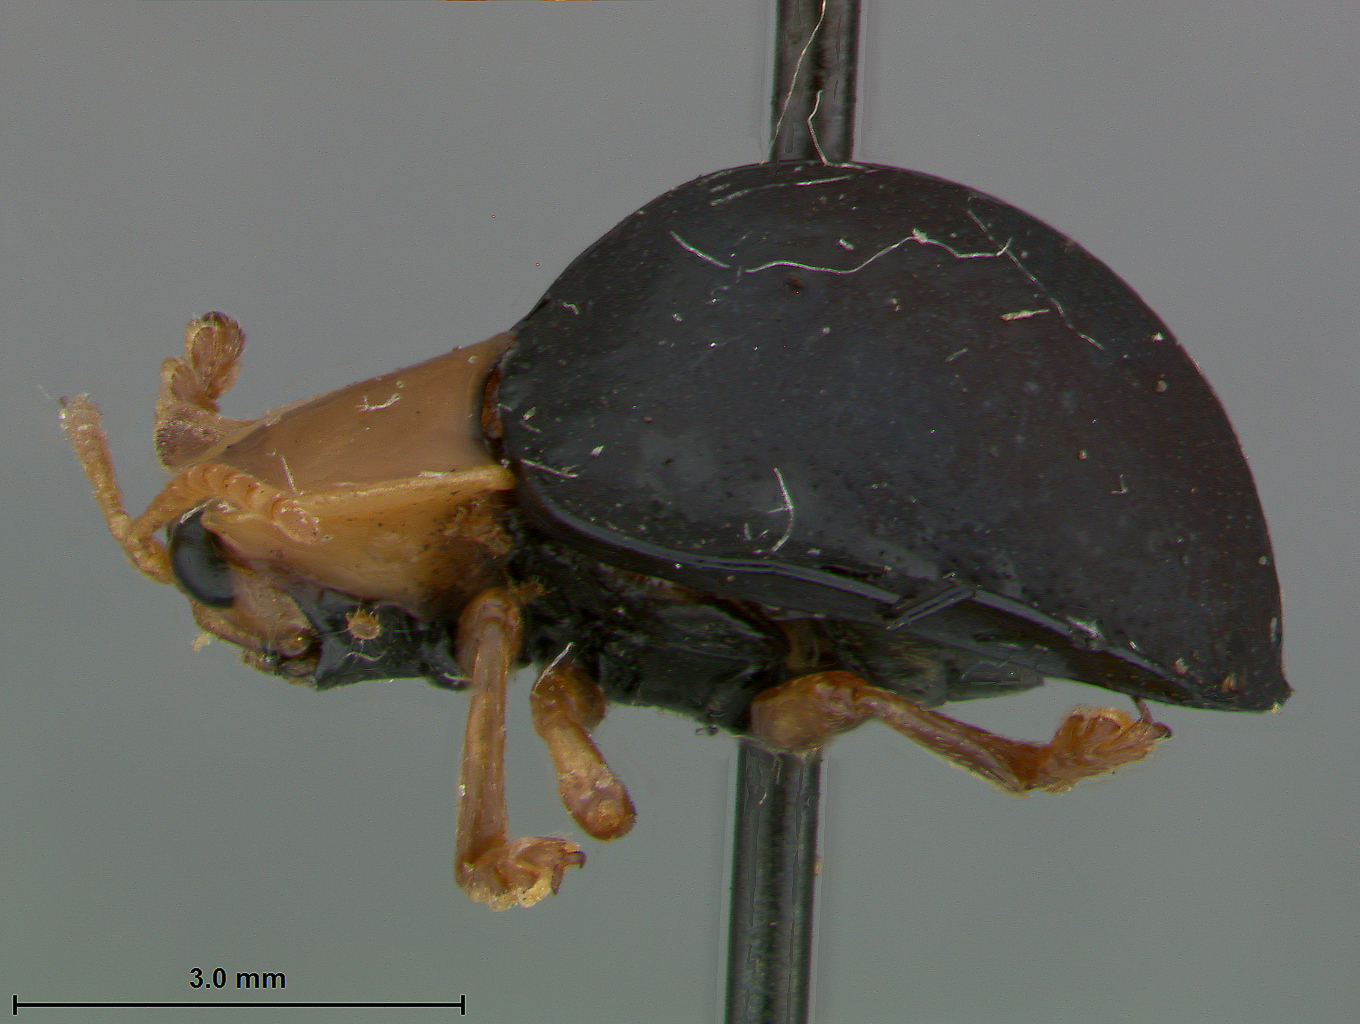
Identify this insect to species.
Stoiba clarildae
